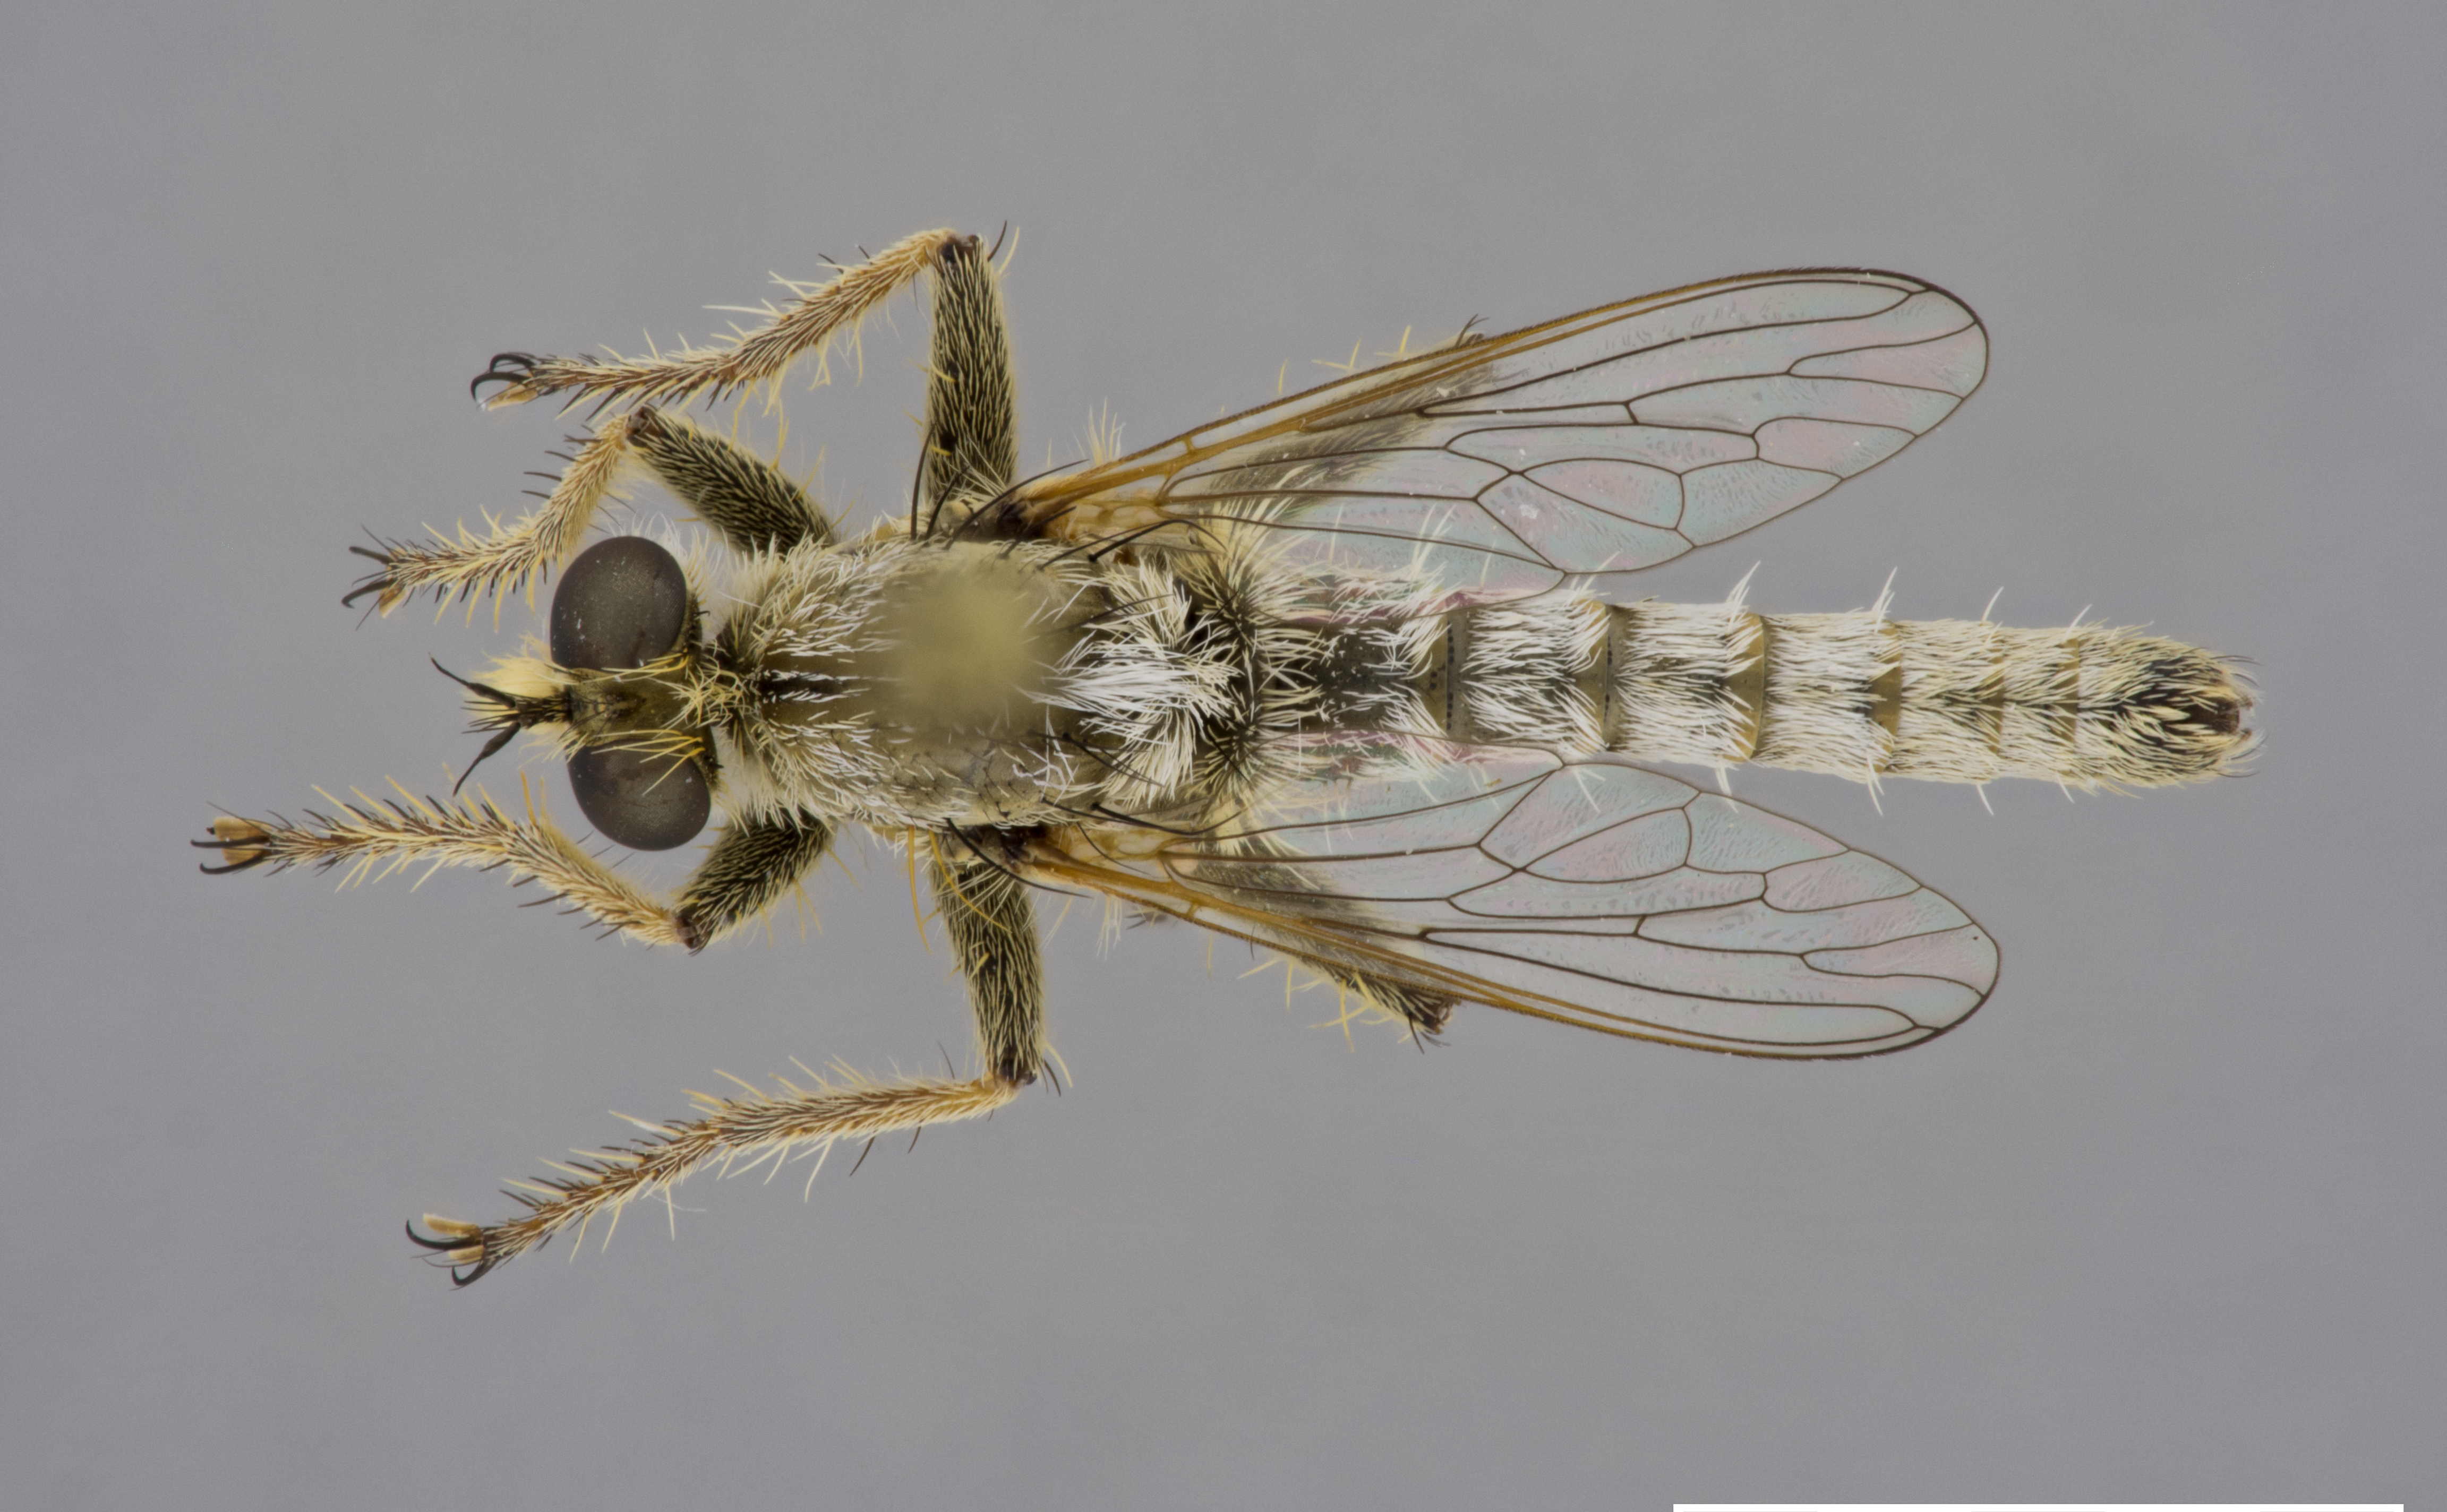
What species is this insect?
Neolophonotus chionthrix
